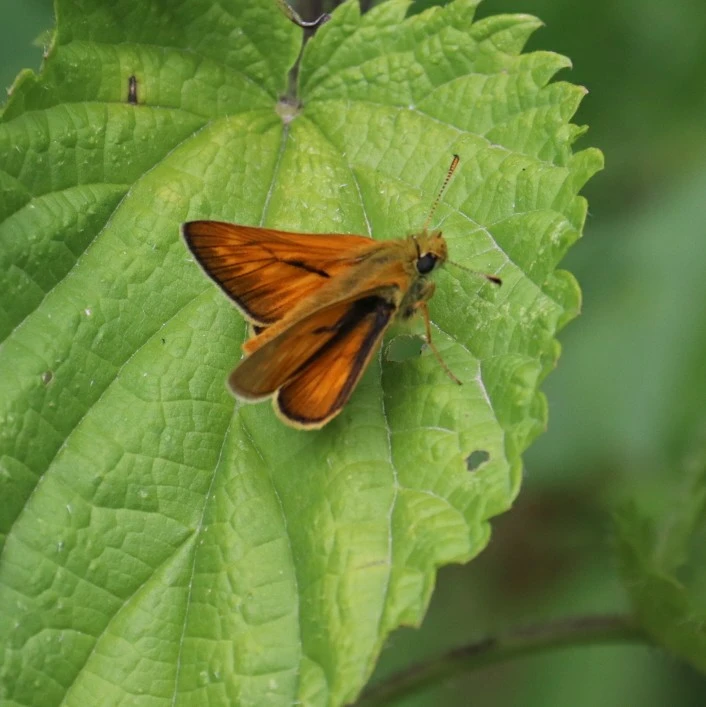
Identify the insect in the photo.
Ochlodes sylvanus (also Ochlodes venata)
